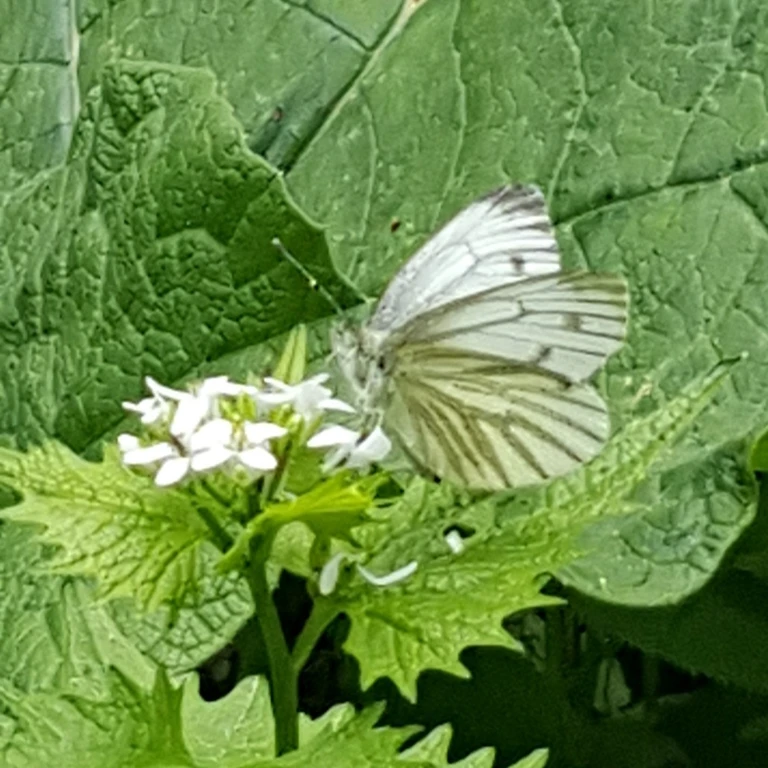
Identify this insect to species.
Pieris napi
